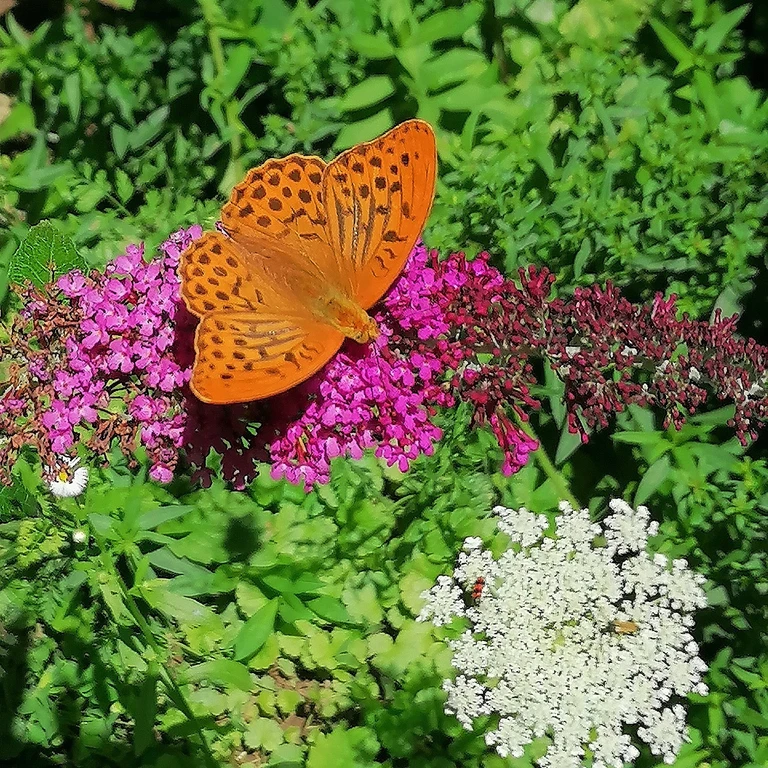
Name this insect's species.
Argynnis paphia
